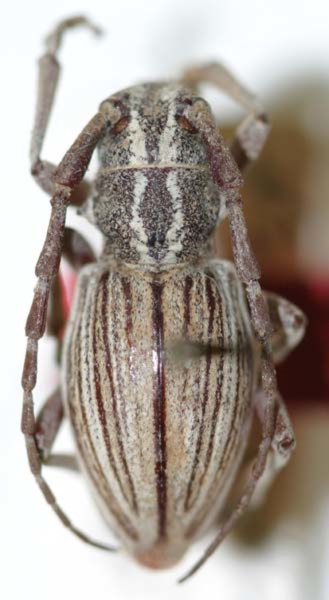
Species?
Neodorcadion sinicum
